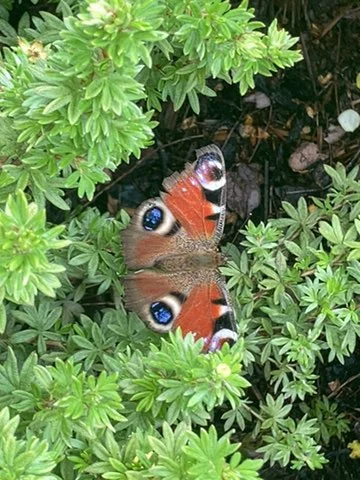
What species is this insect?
Aglais io
